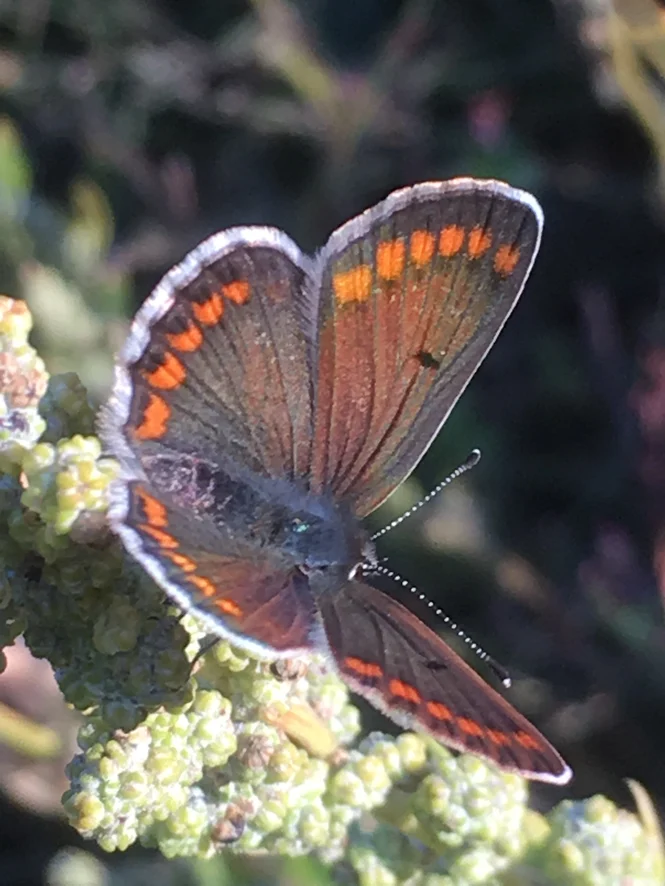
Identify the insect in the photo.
Aricia agestis/artaxerxes
